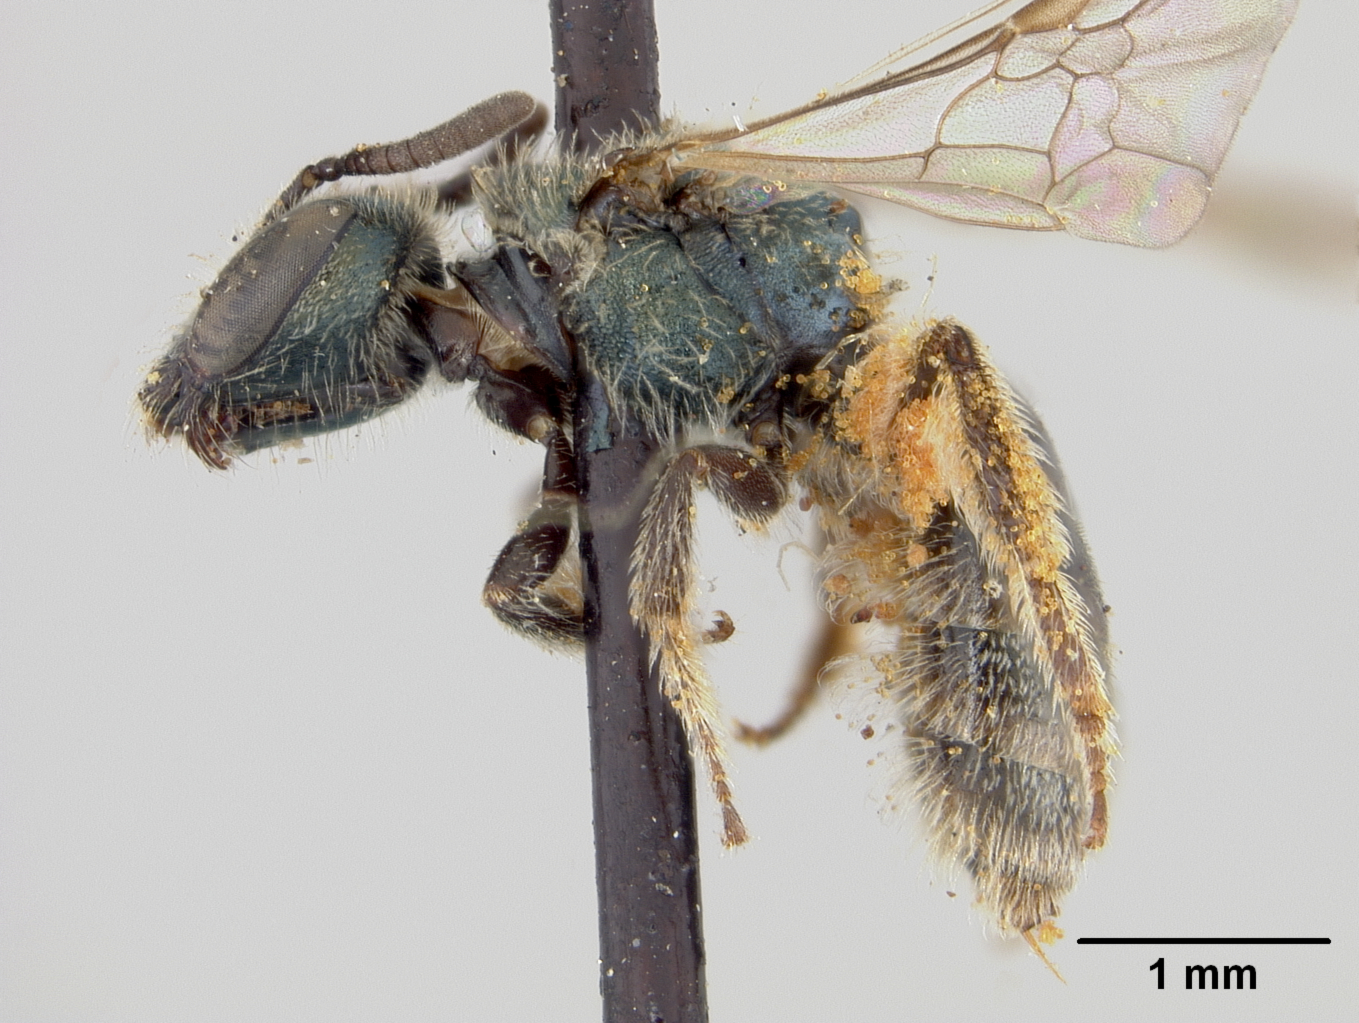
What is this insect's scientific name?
Dialictus costaricensis
